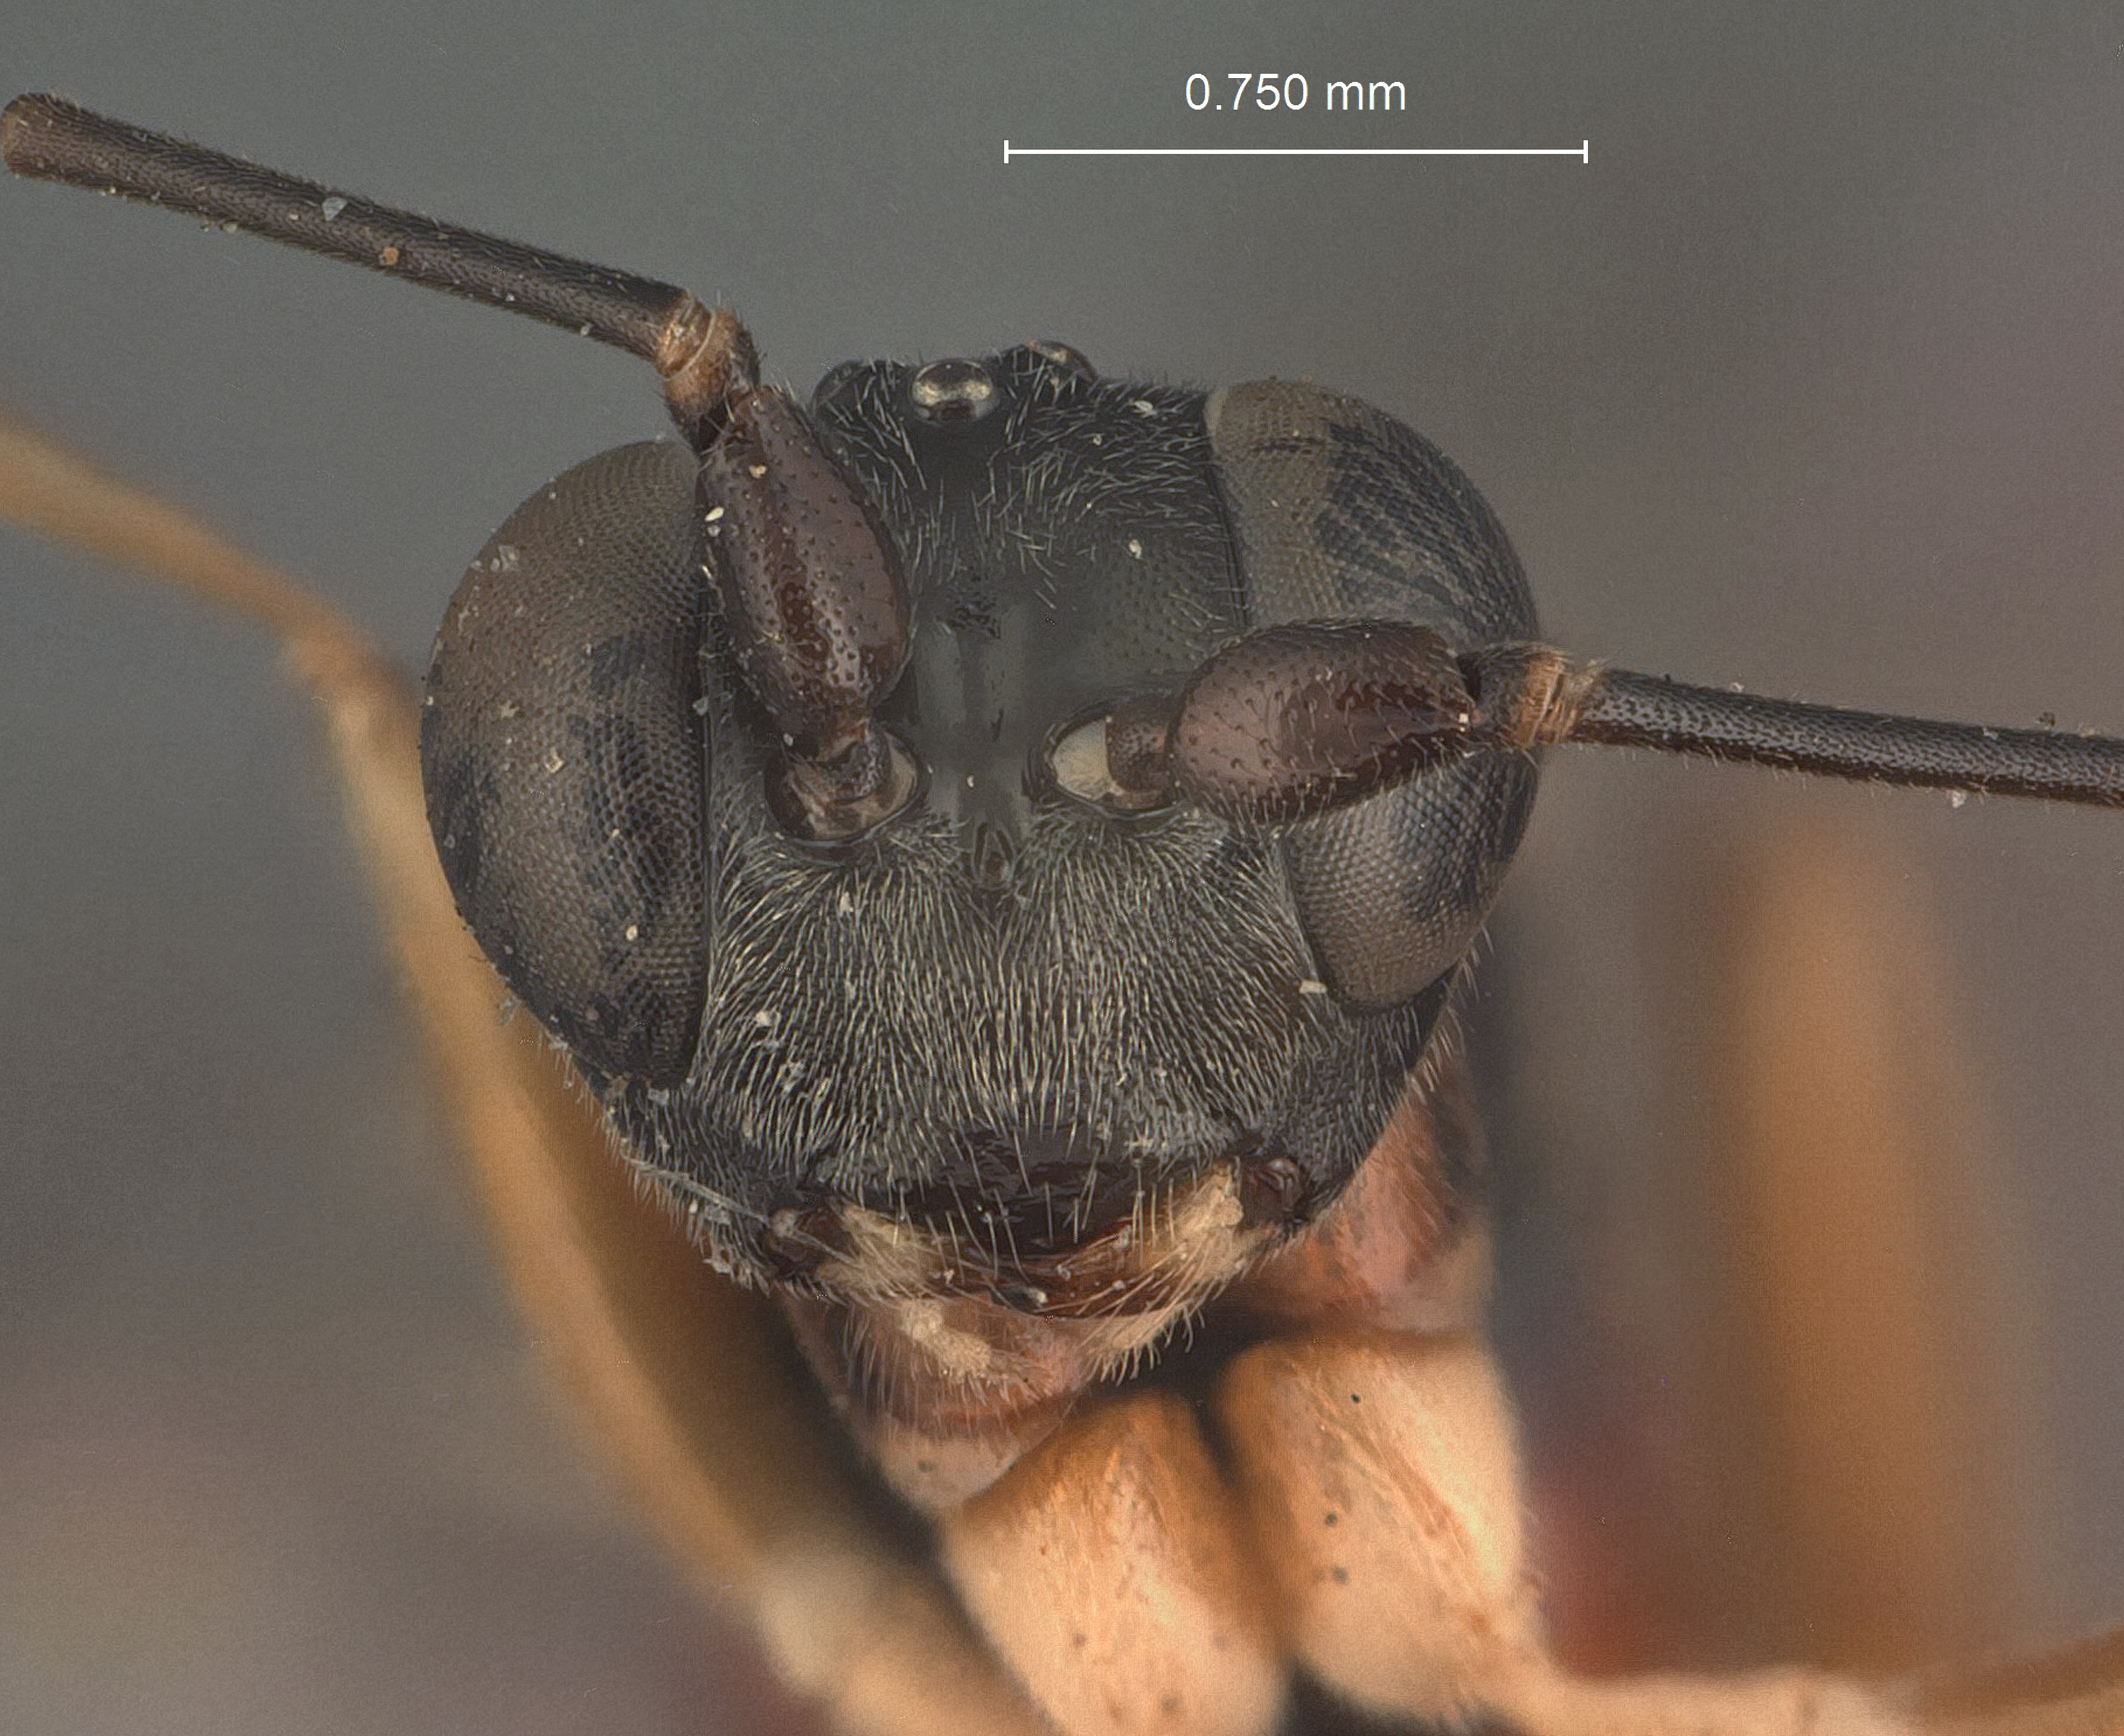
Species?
Amydraulax pulchra
